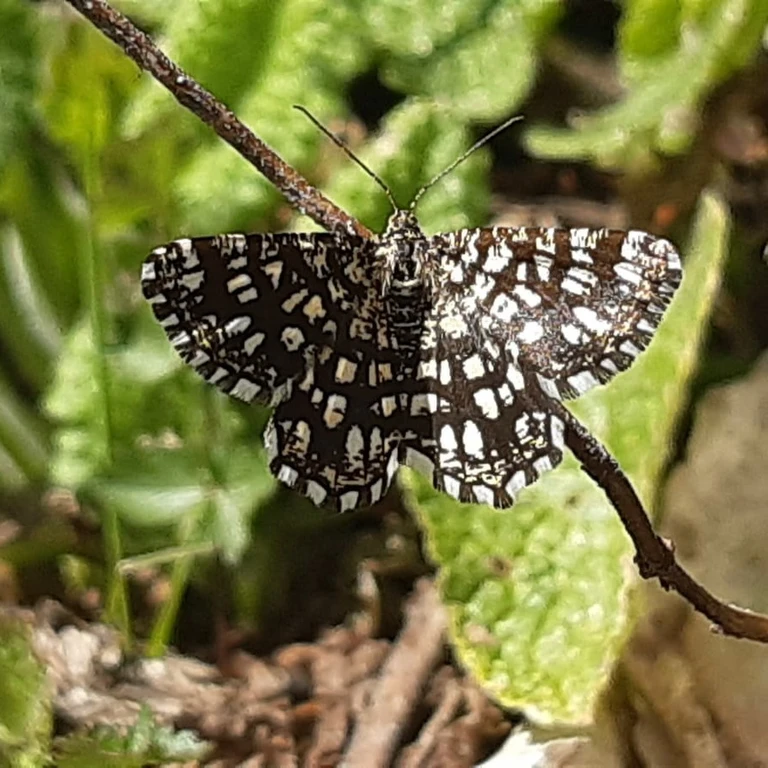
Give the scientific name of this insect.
Chiasmia clathrata
